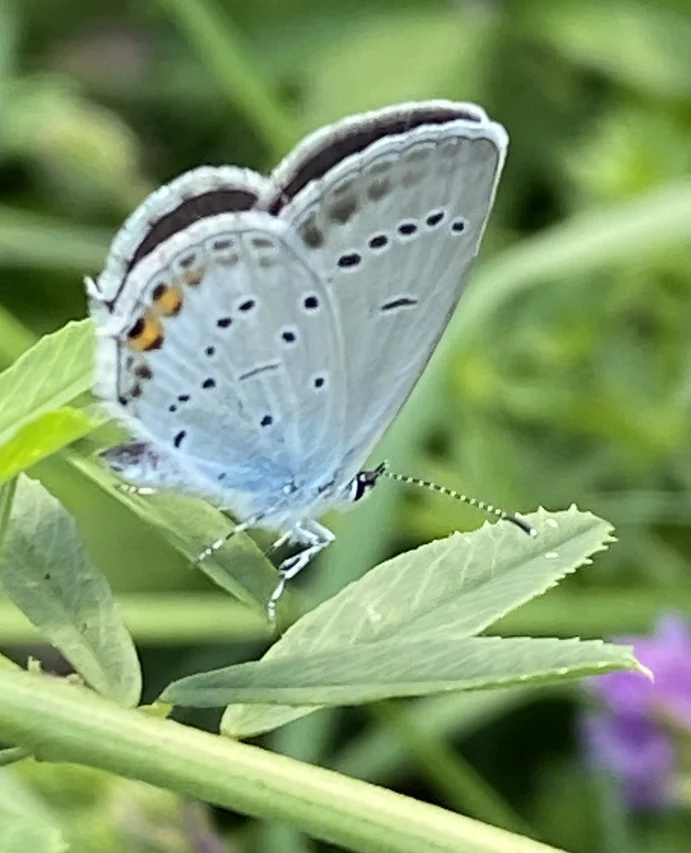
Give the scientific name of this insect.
Cupido argiades (also Elkalyce argiades)
